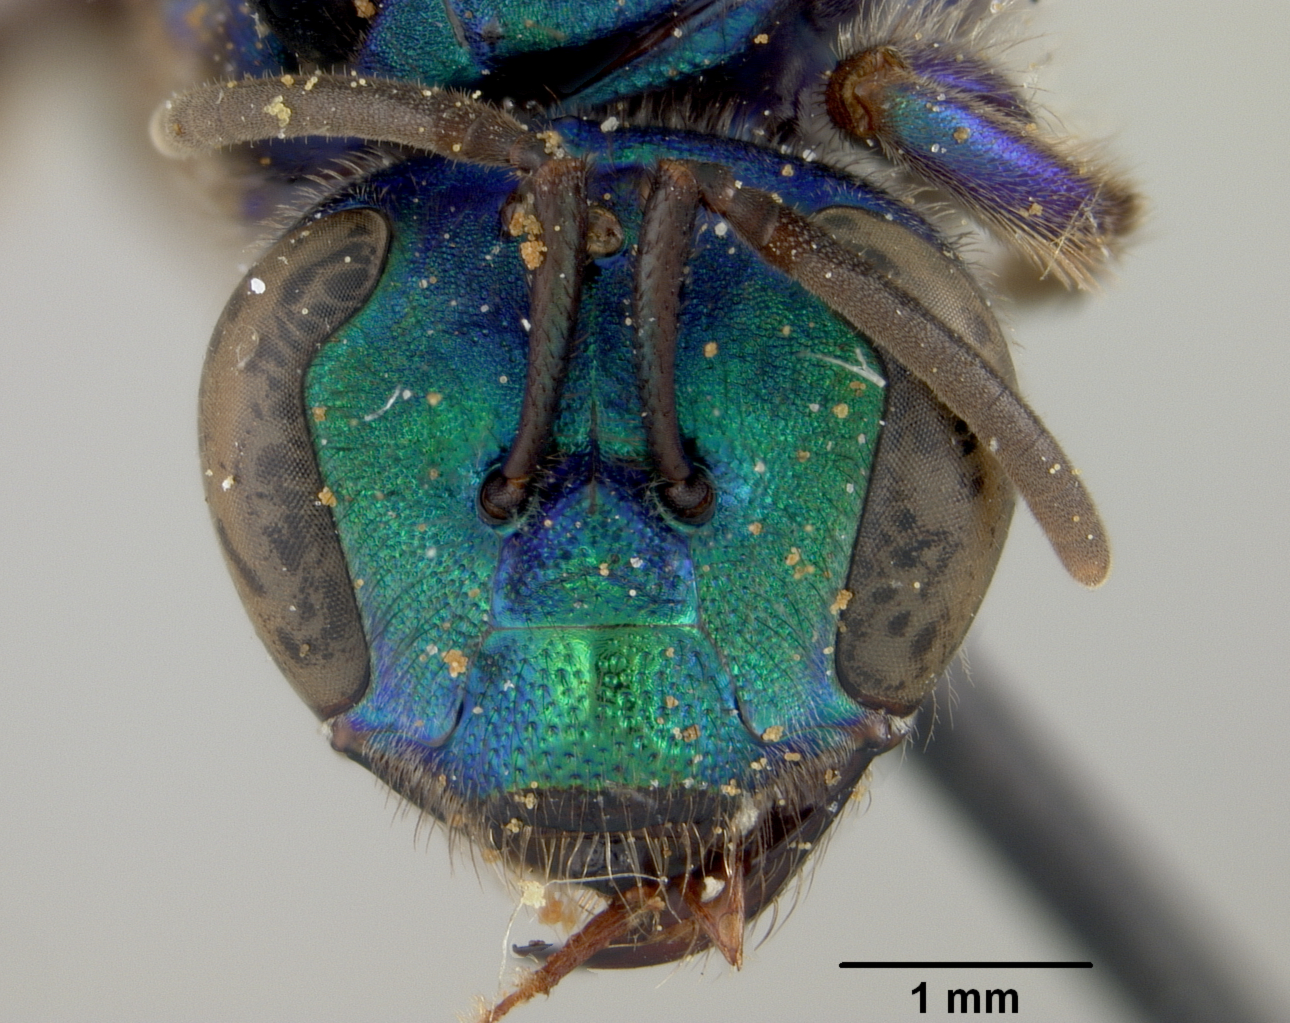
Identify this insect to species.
Augochlora sanctula
